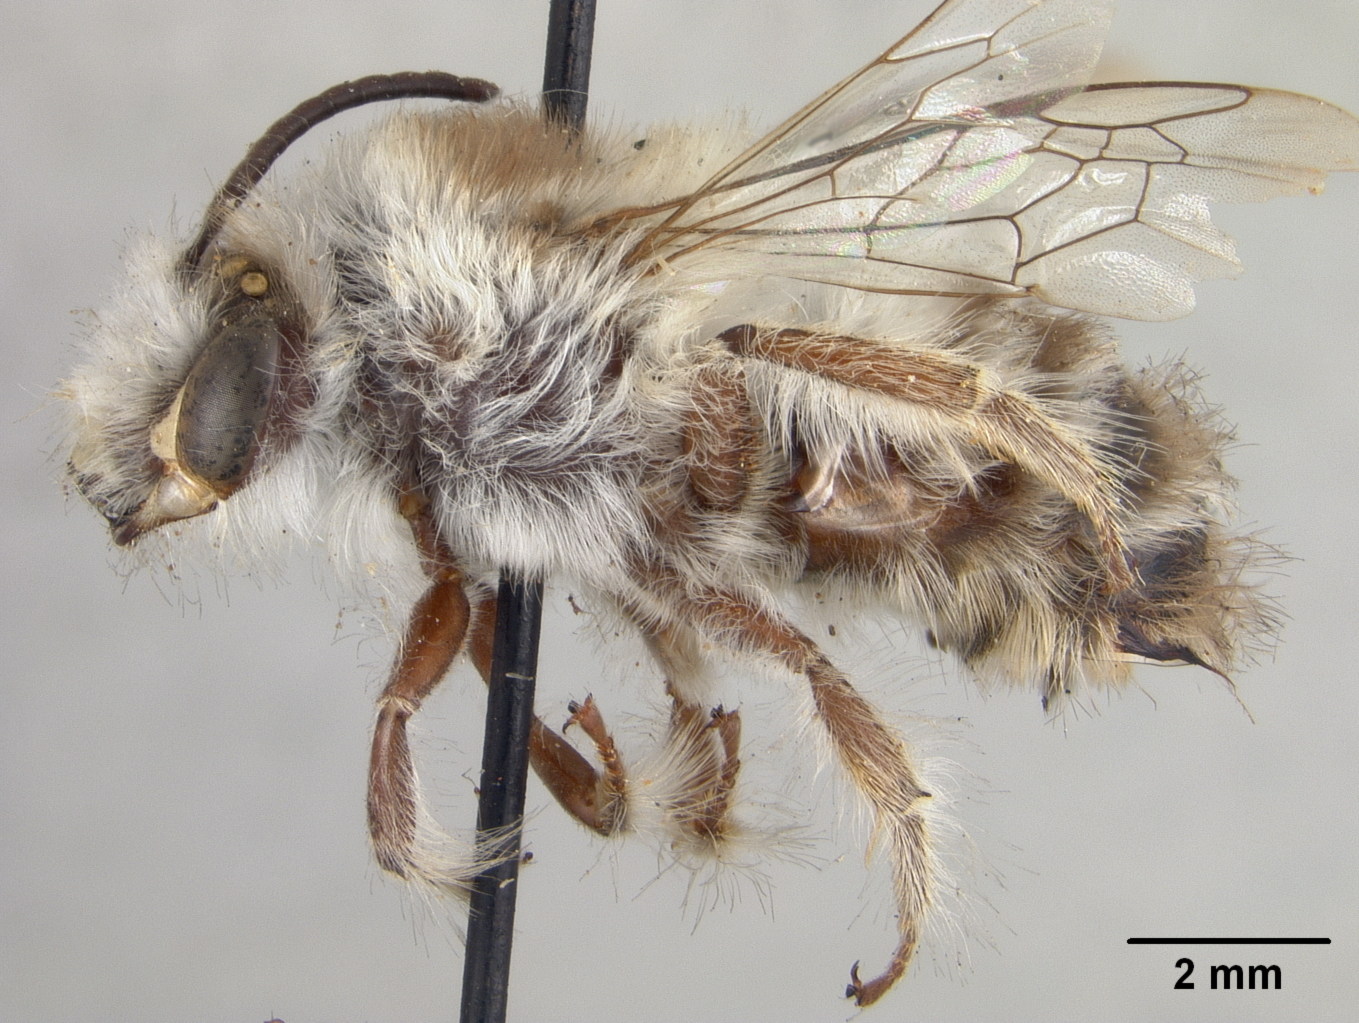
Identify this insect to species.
Megandrena koebelei
